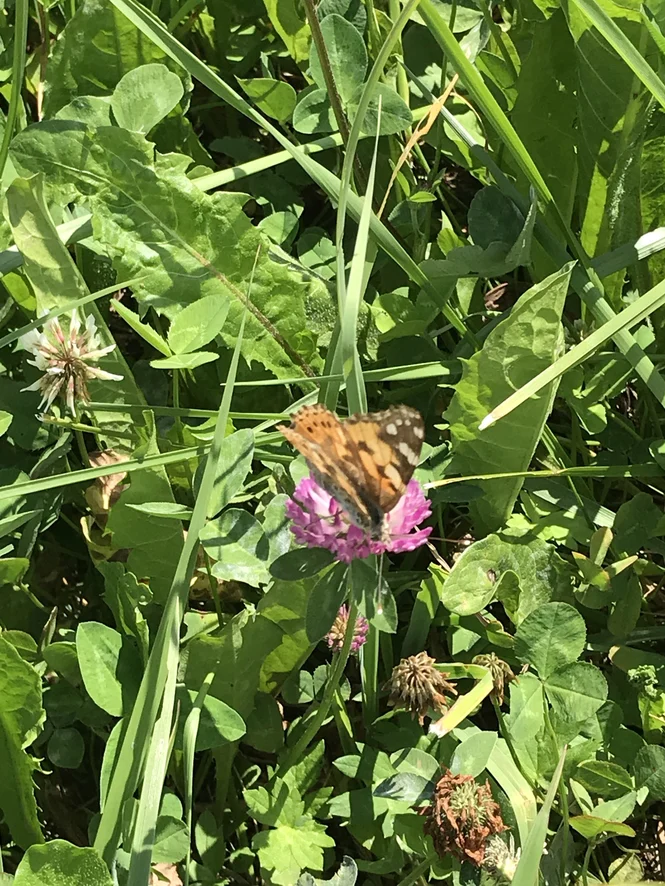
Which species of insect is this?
Vanessa cardui
